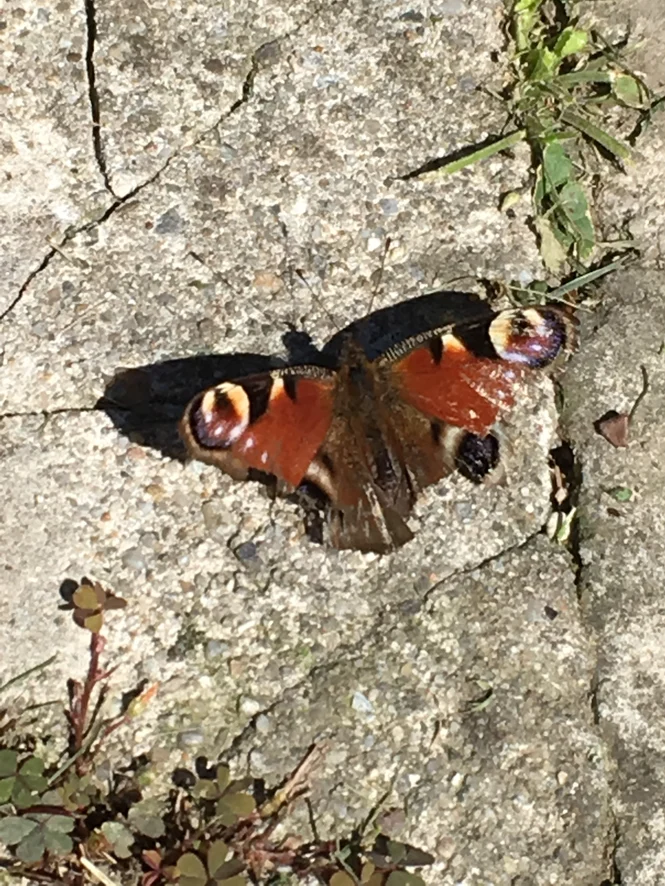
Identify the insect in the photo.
Aglais io
